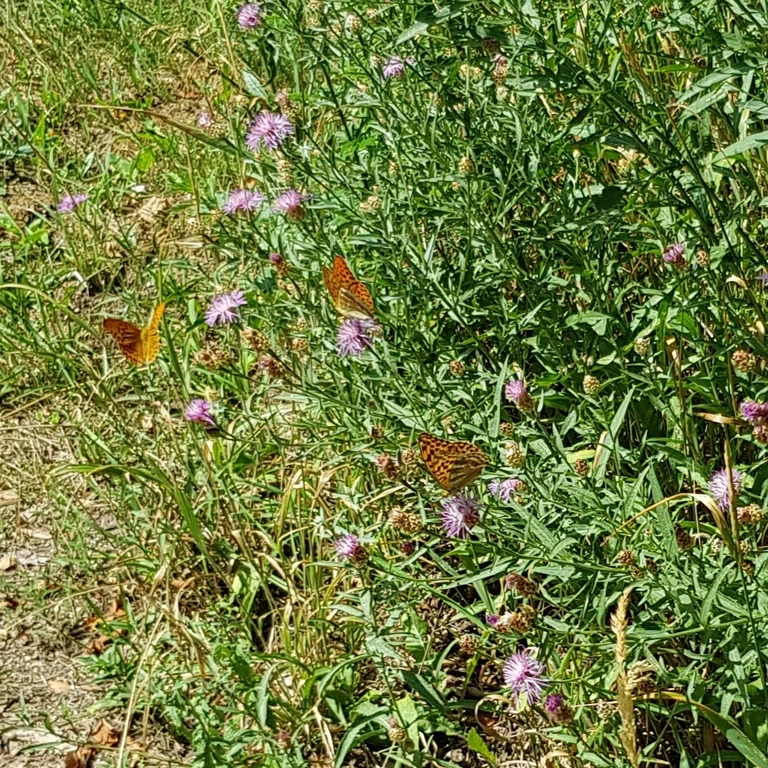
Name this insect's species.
Argynnis paphia
